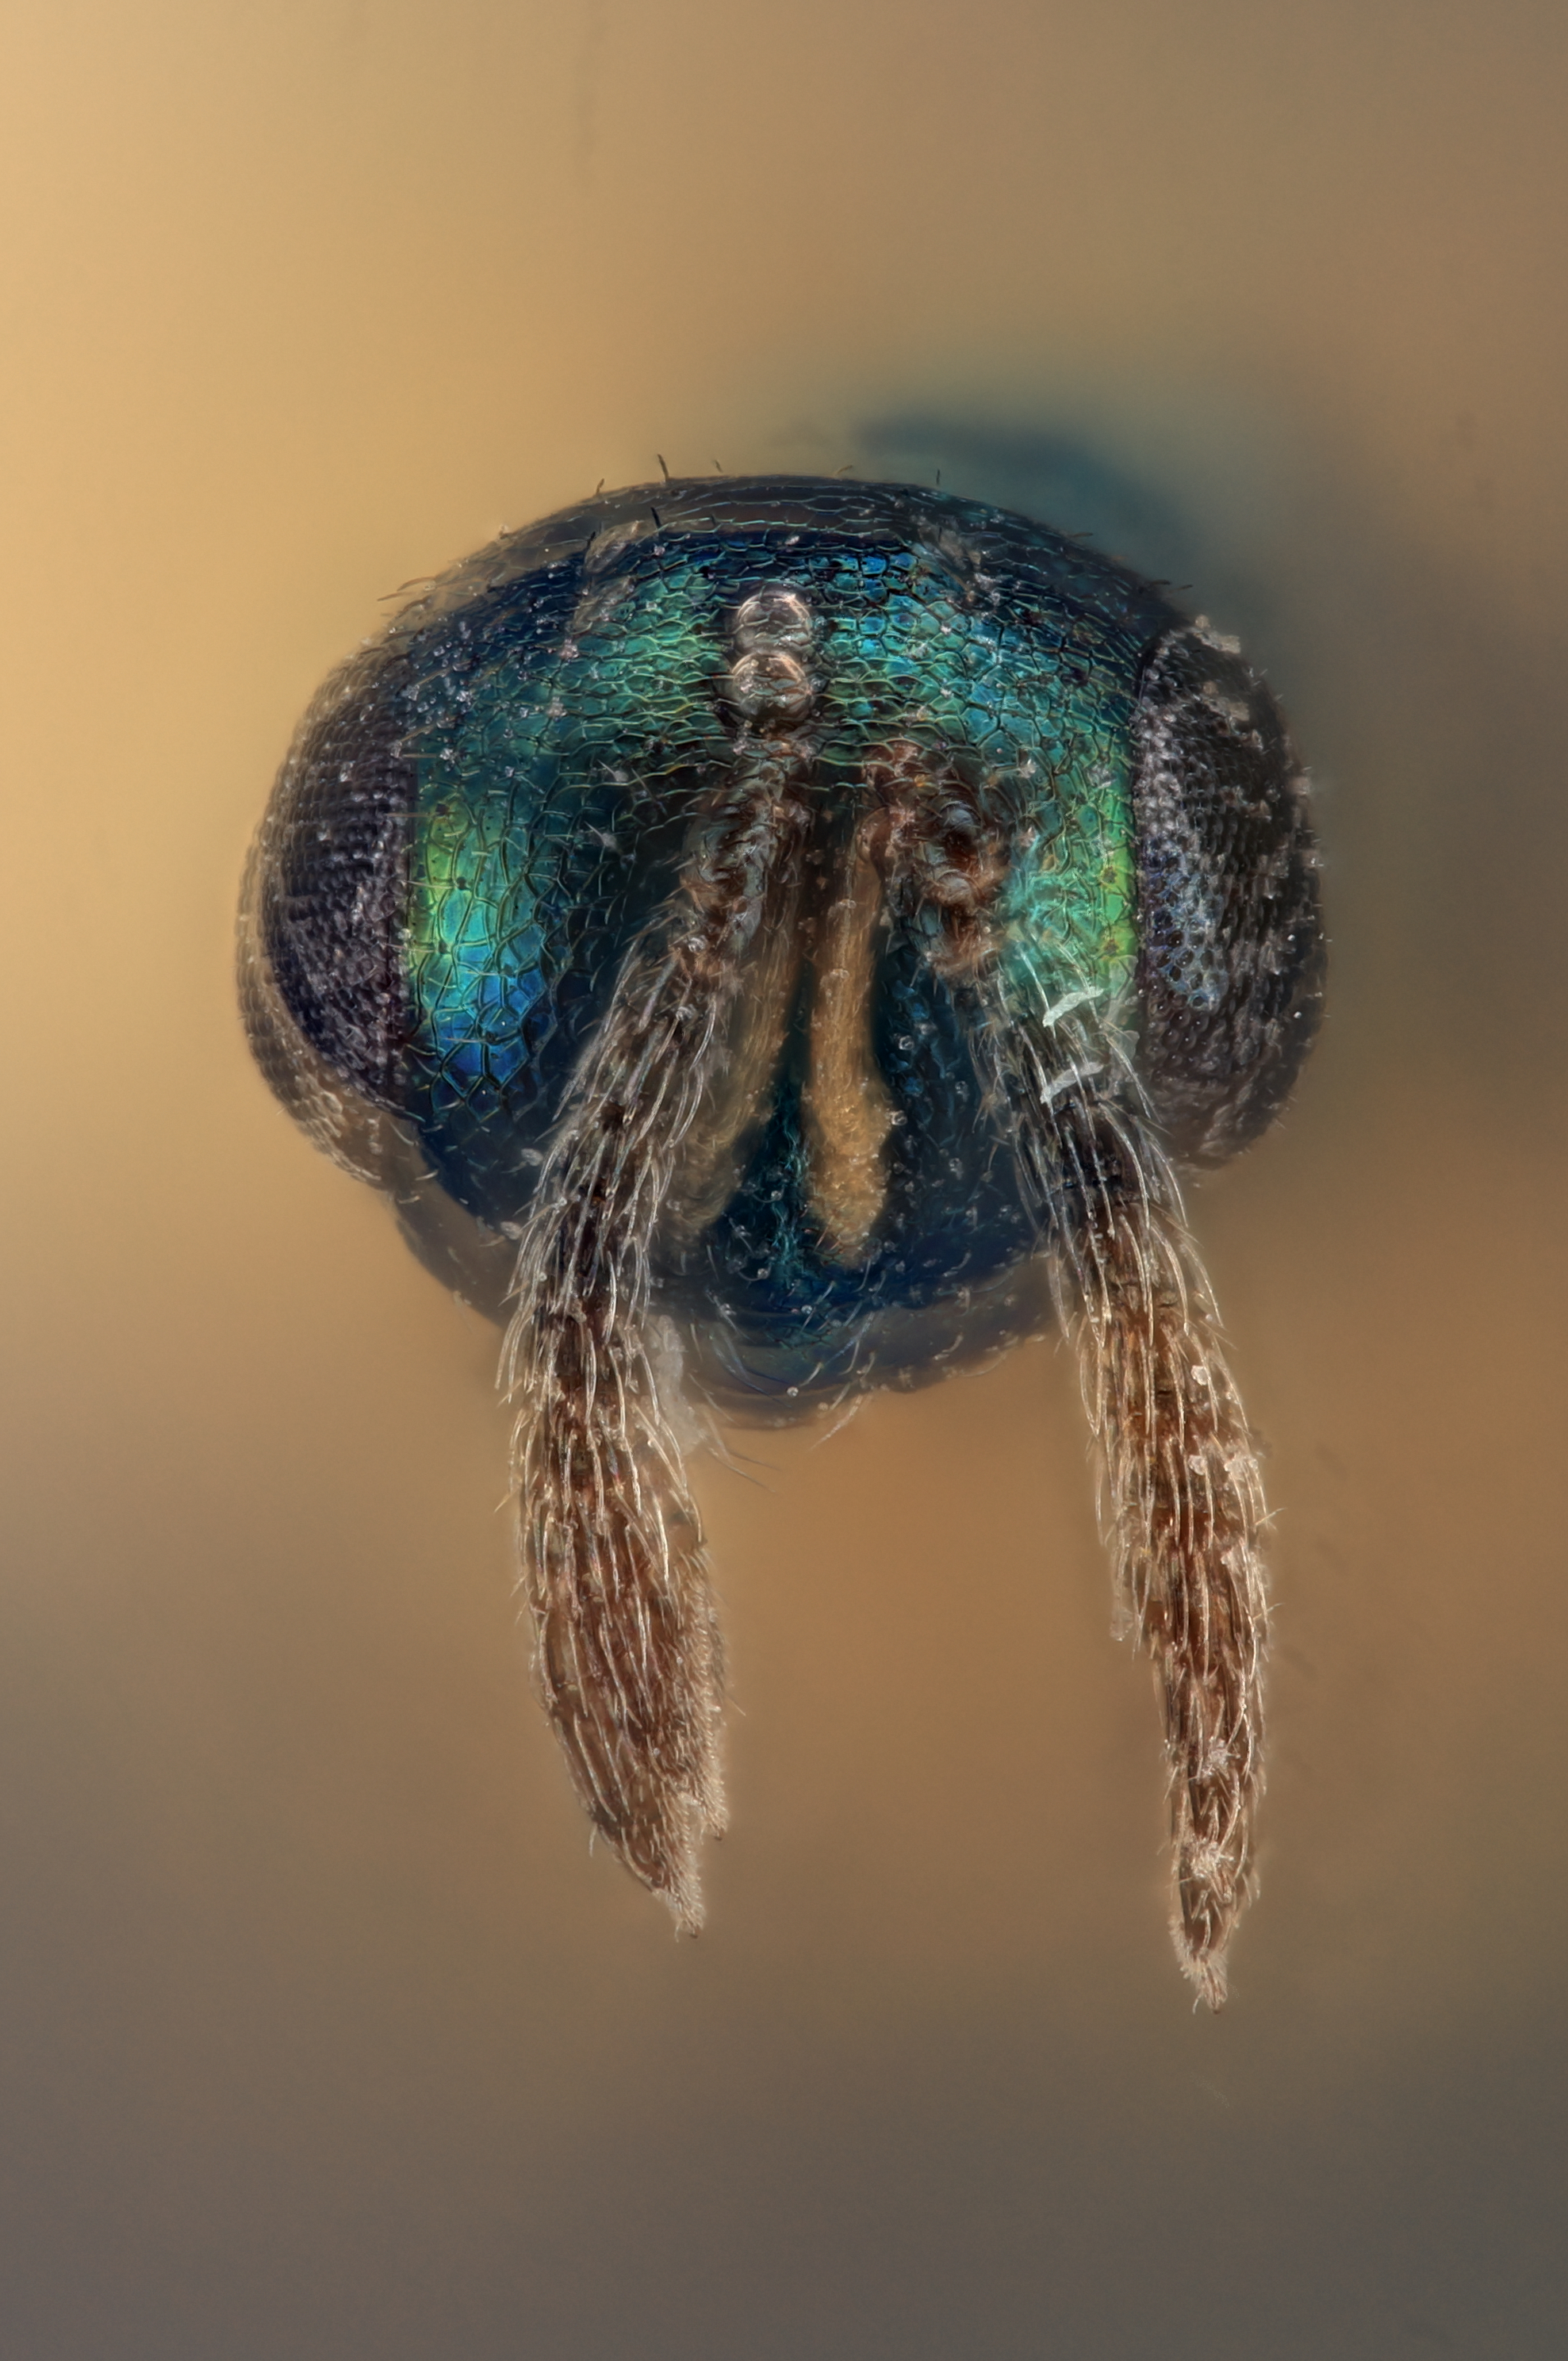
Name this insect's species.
Toxeuma gerra
